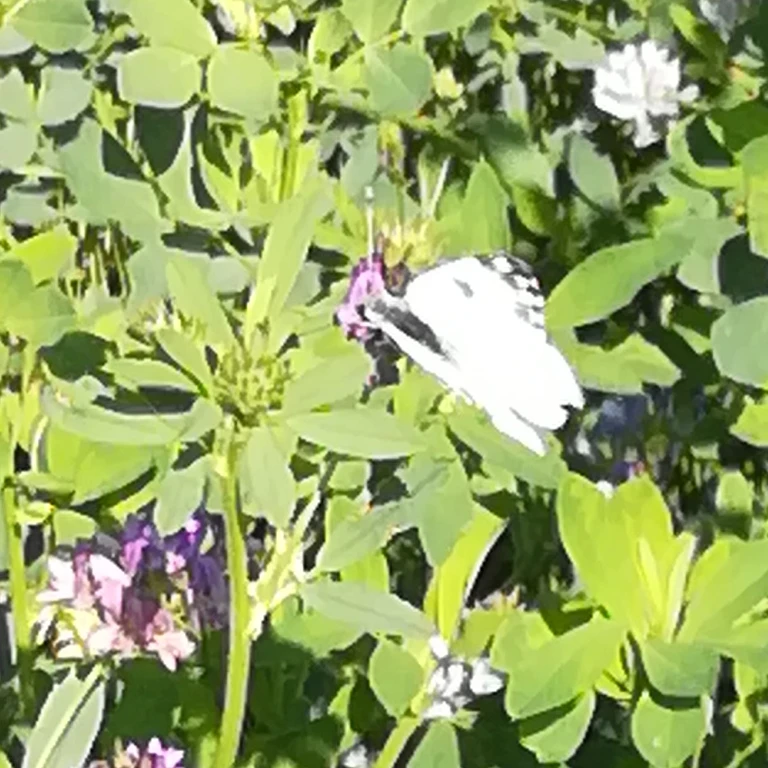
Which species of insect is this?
Pontia edusa
